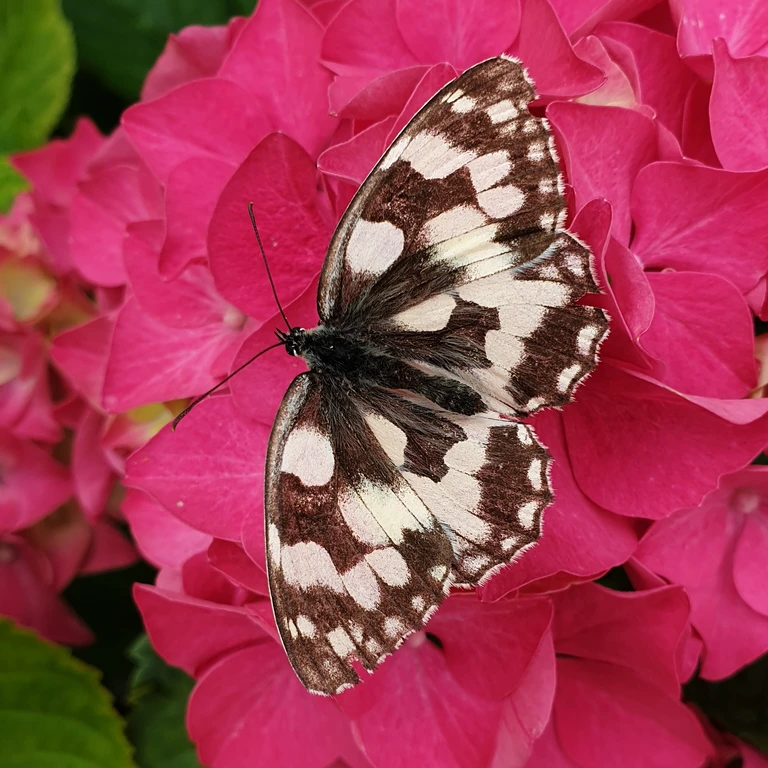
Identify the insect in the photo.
Melanargia galathea
